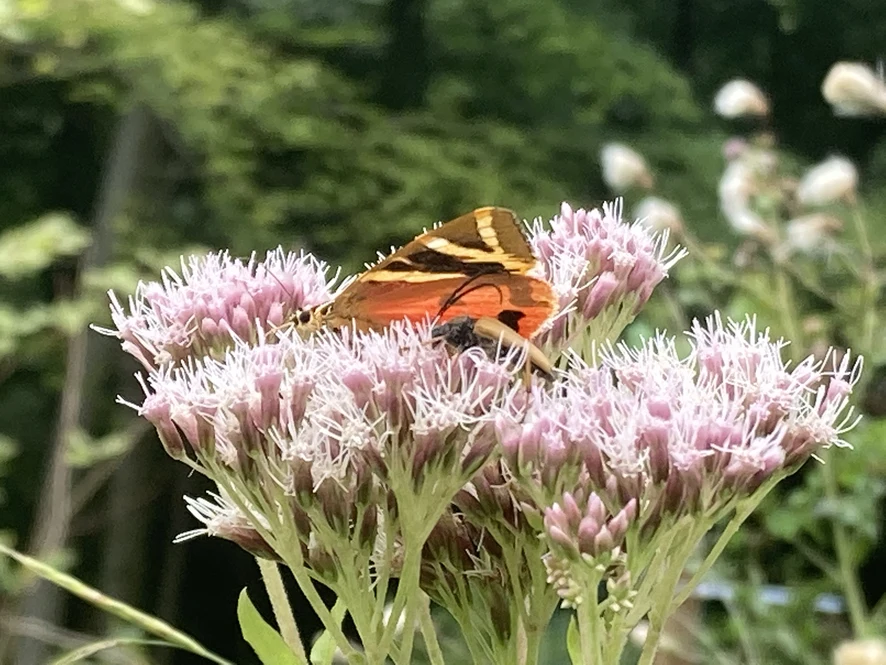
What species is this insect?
Euplagia quadripunctaria
